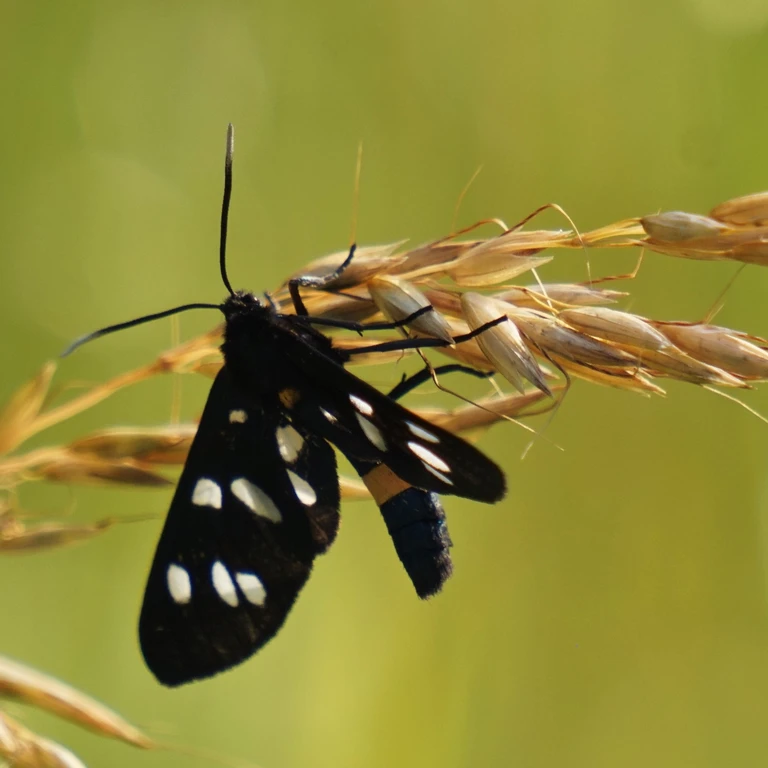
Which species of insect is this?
Amata phegea
